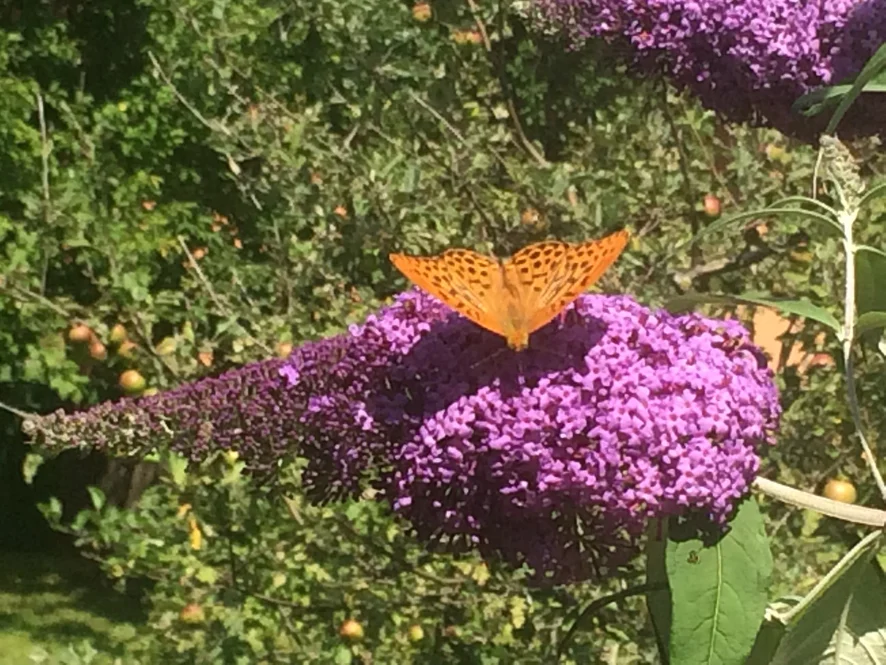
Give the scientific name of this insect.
Argynnis paphia
